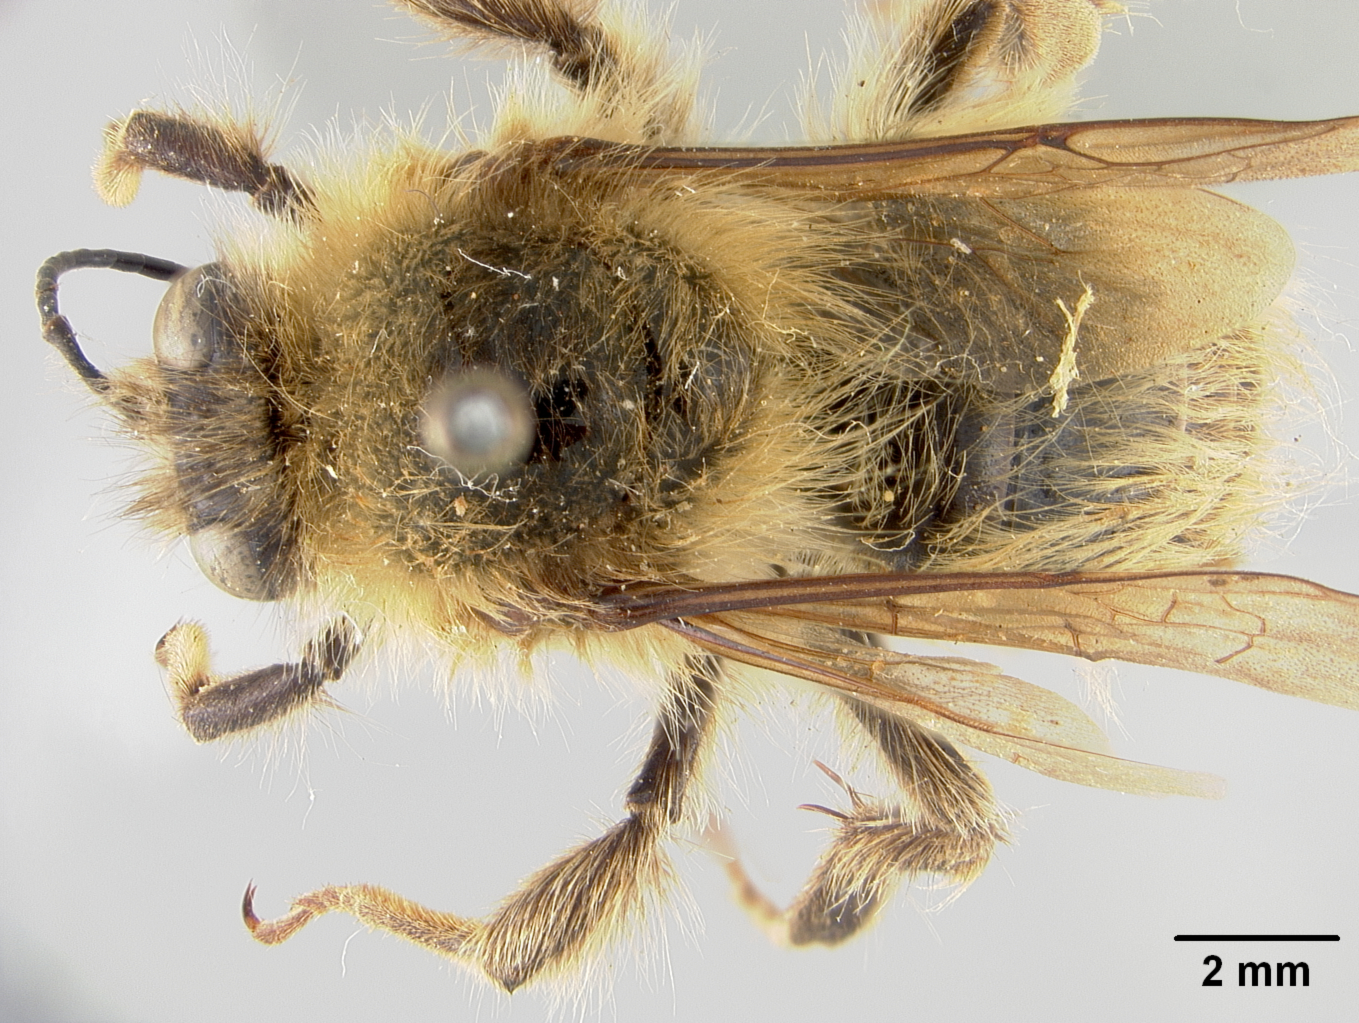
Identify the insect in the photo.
Bremus rohweri
